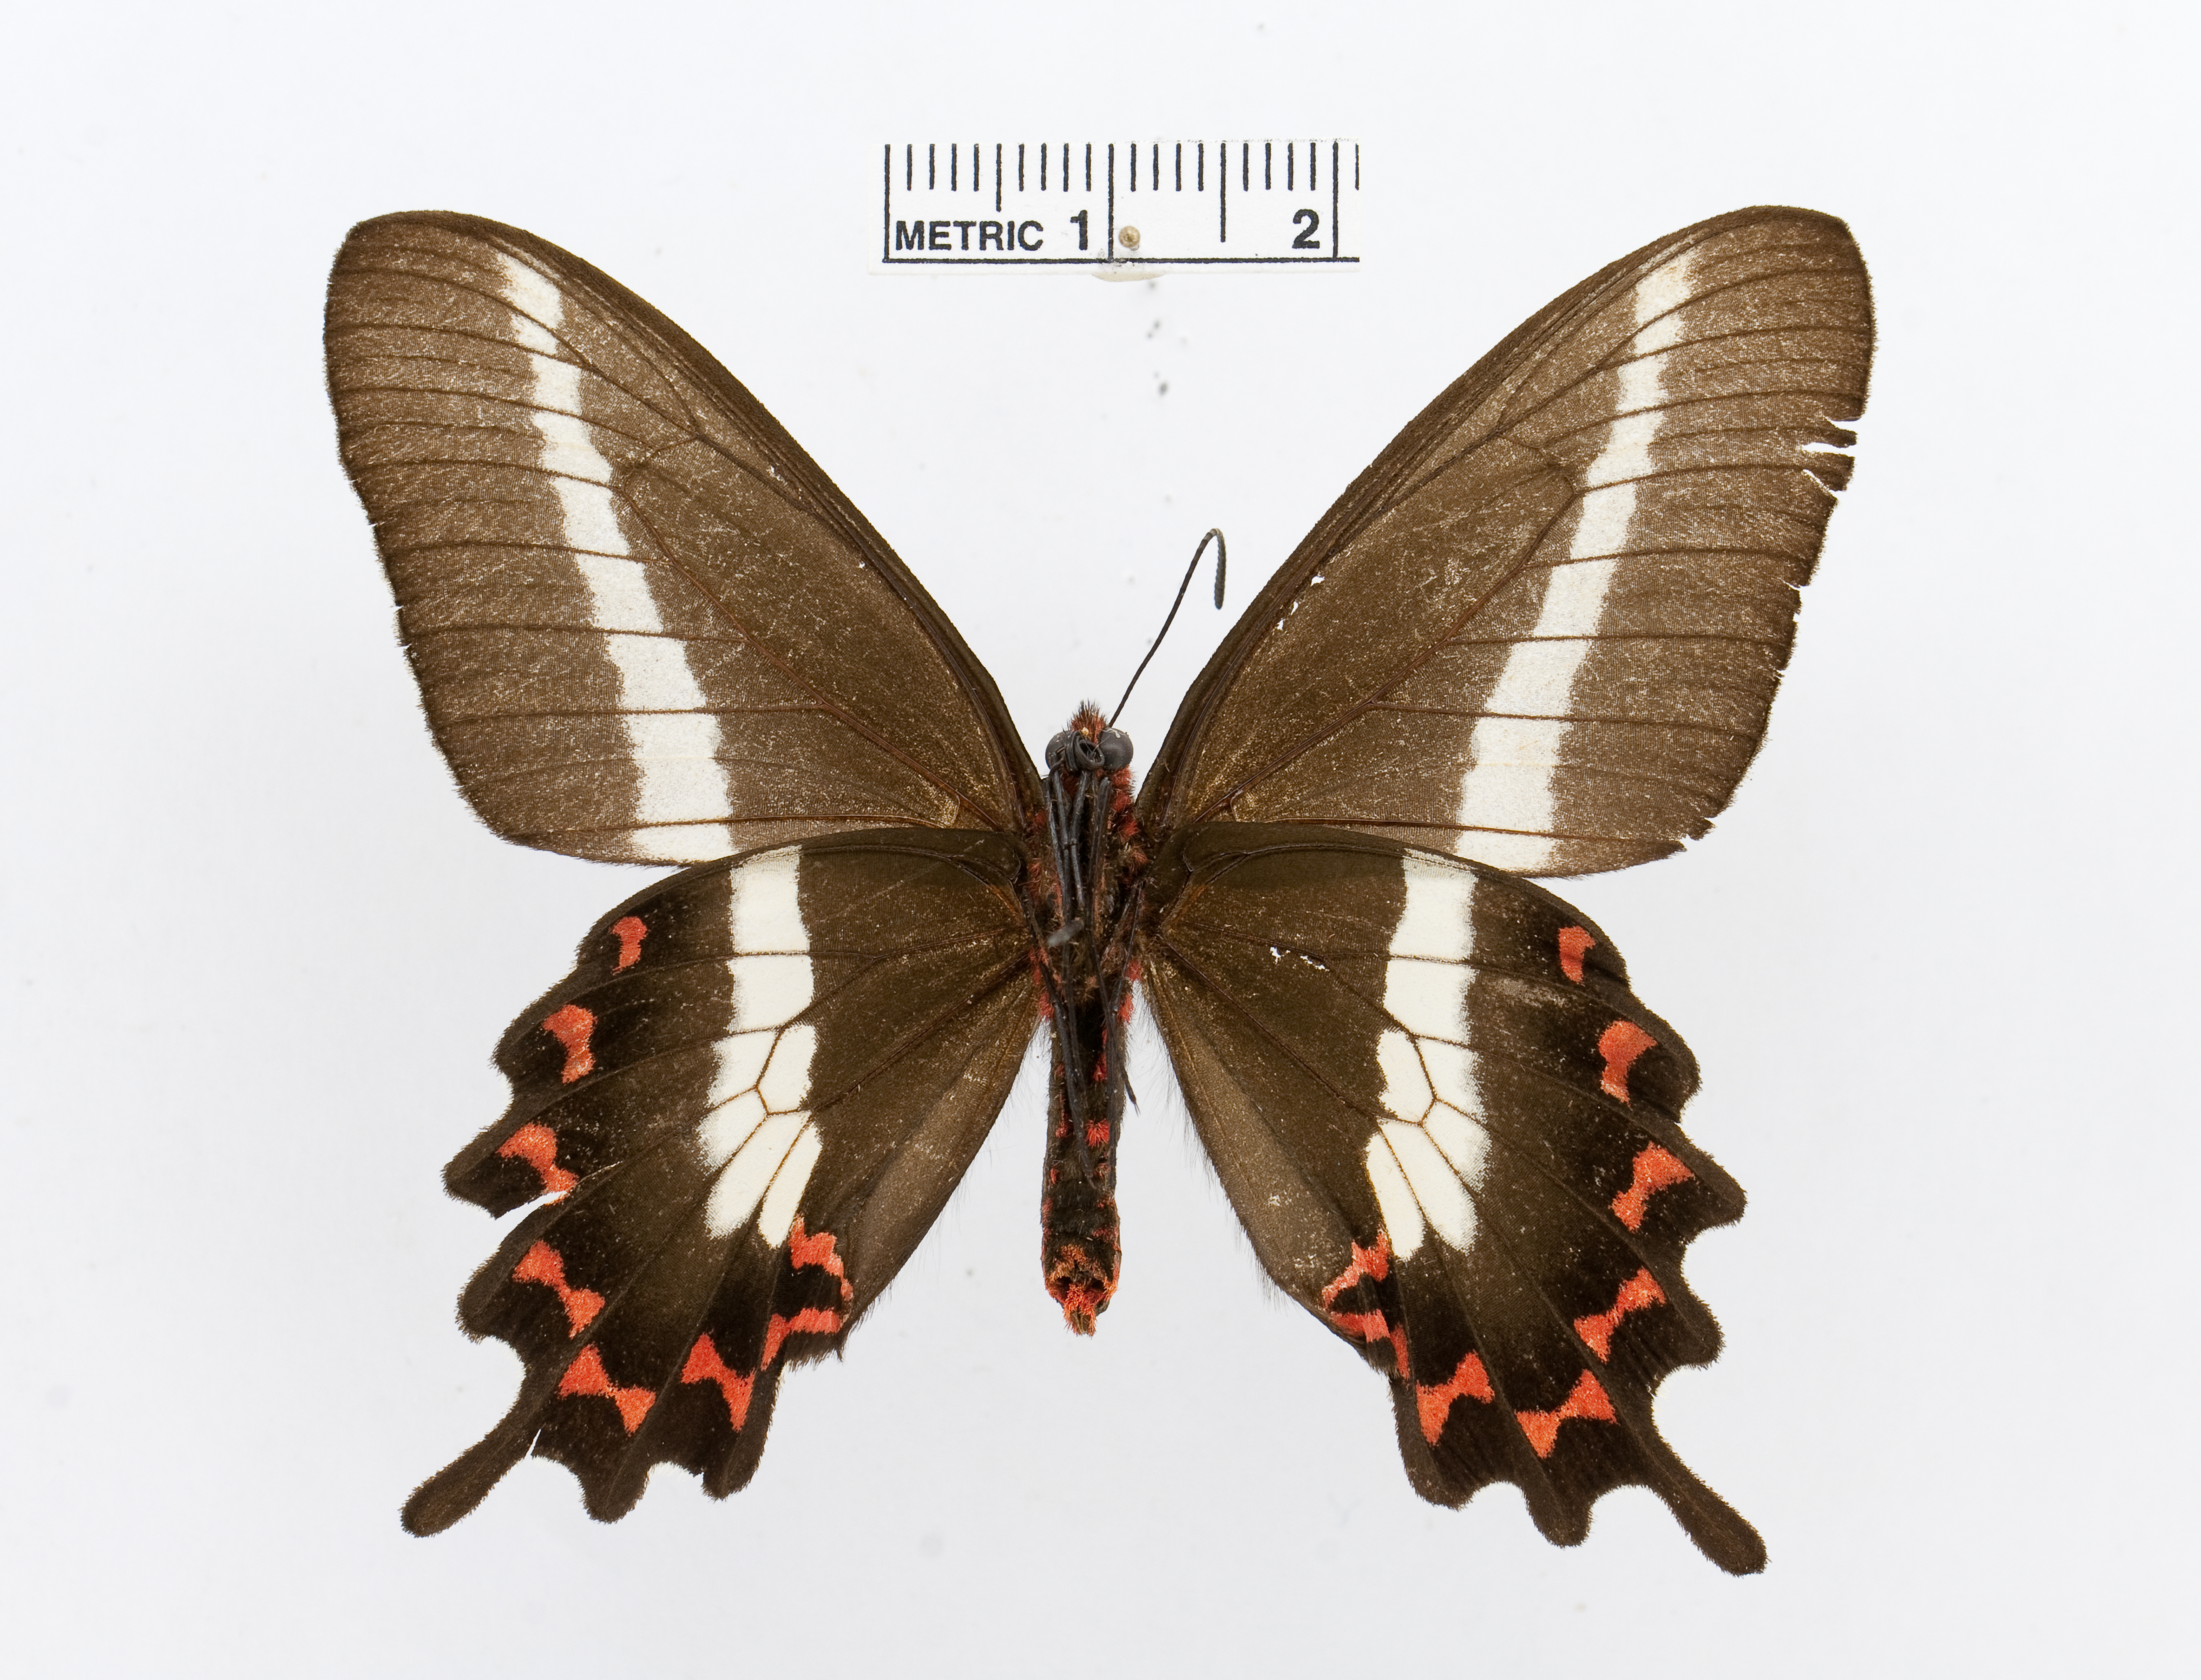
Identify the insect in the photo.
Parides bunichus
